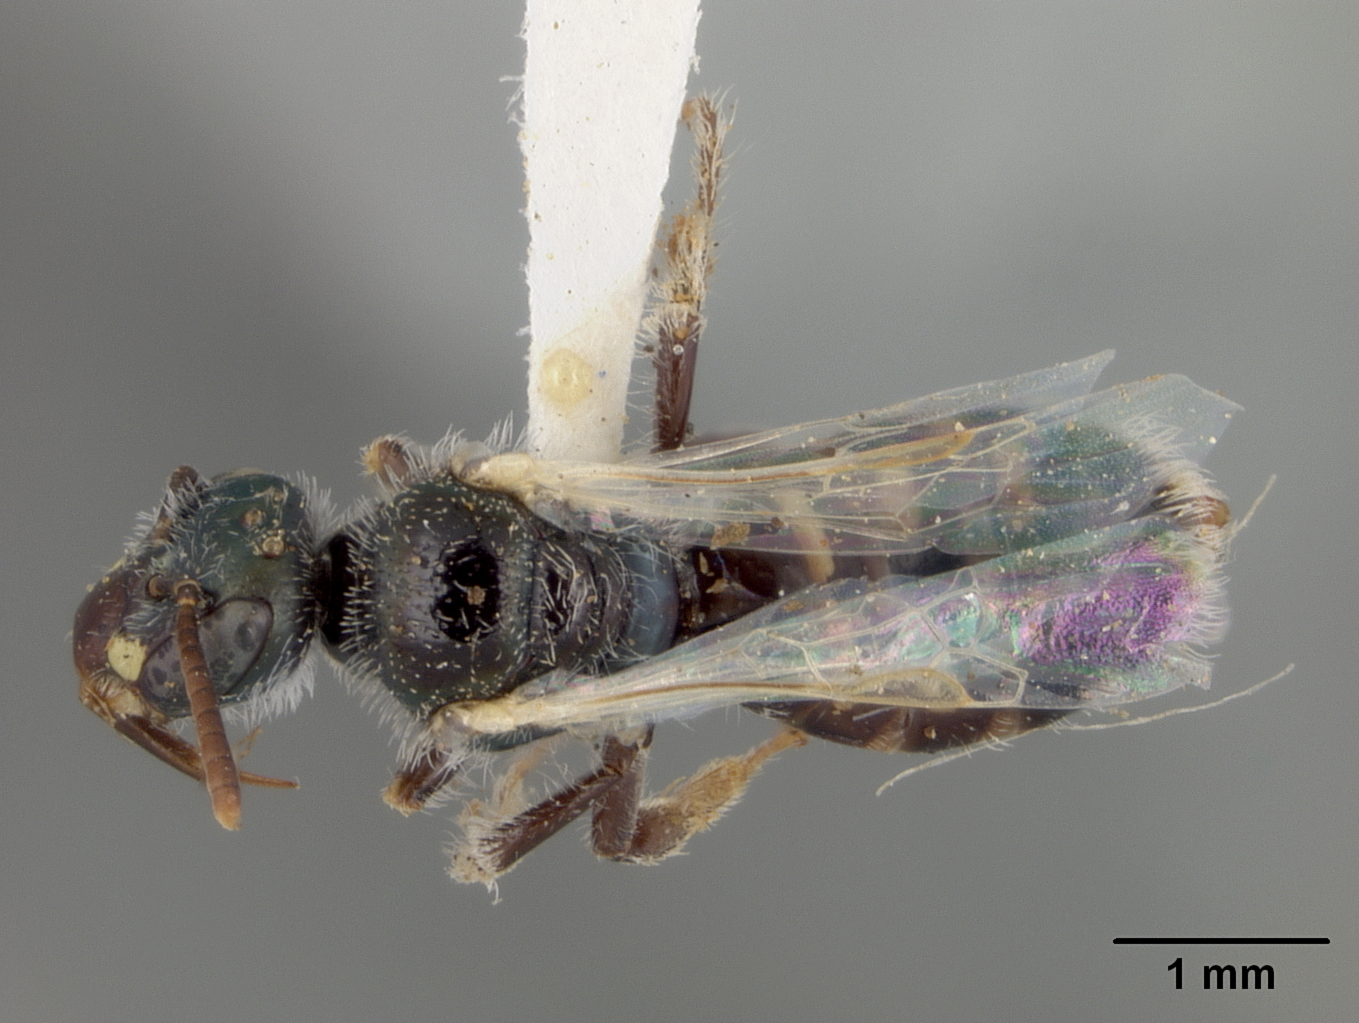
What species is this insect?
Perdita lateralis
